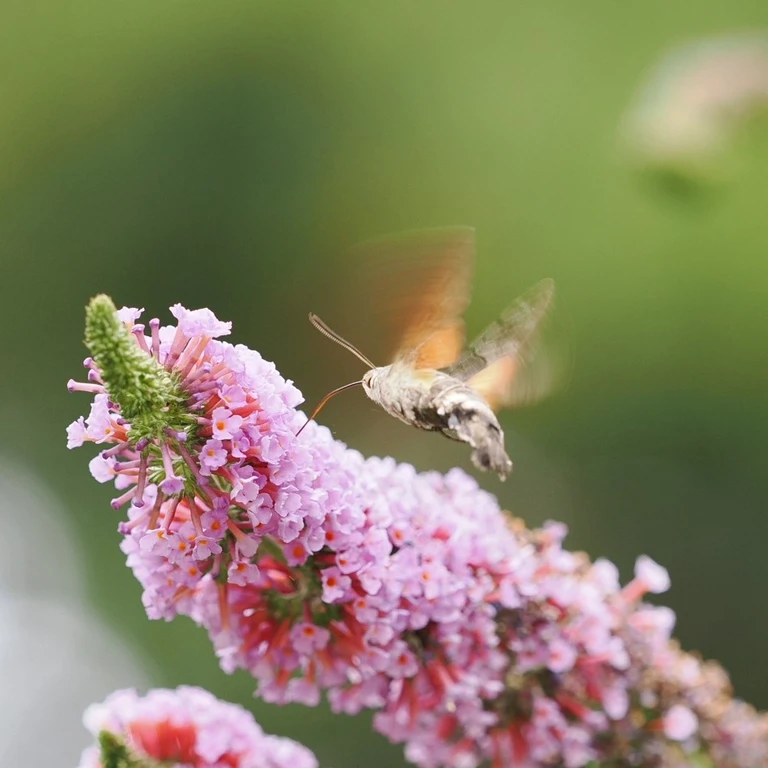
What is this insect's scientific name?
Macroglossum stellatarum
